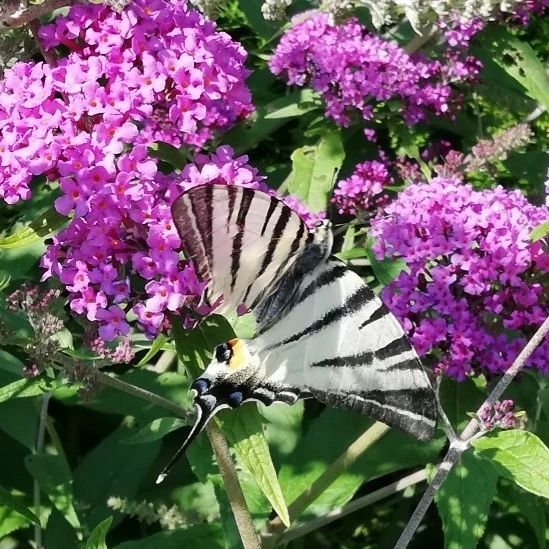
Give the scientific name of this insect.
Iphiclides podalirius
